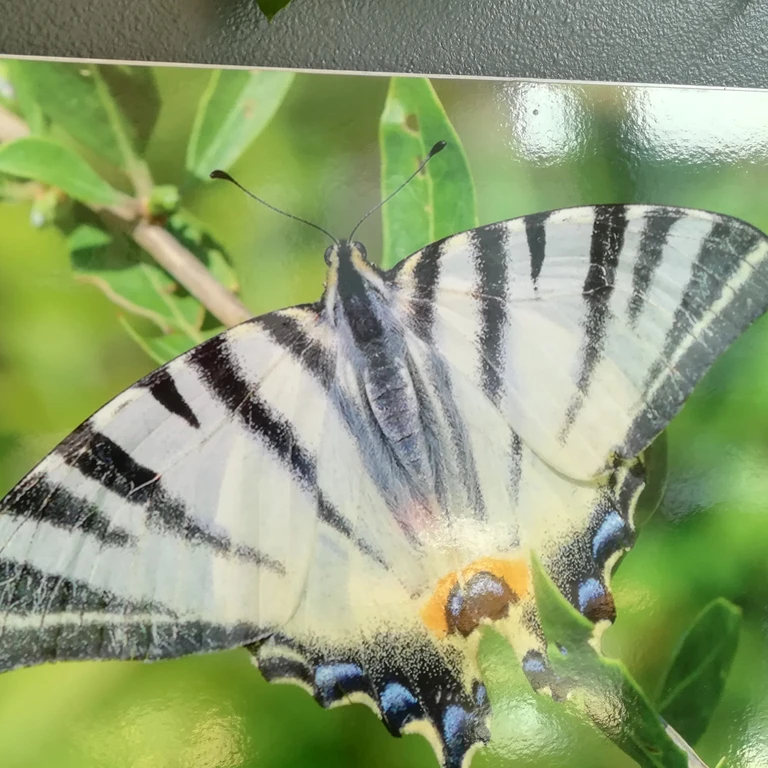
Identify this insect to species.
Iphiclides podalirius
